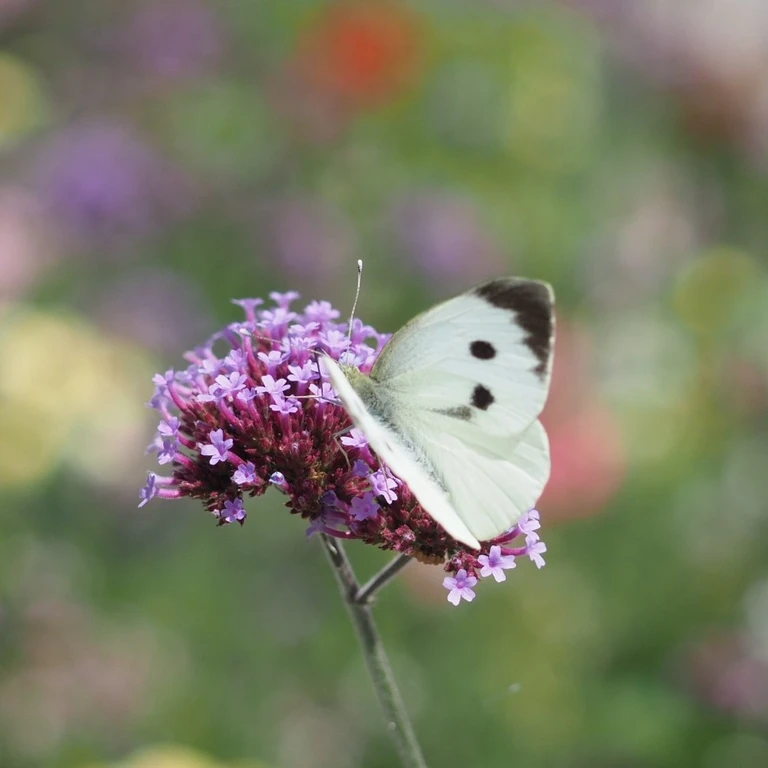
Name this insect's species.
Pieris brassicae
